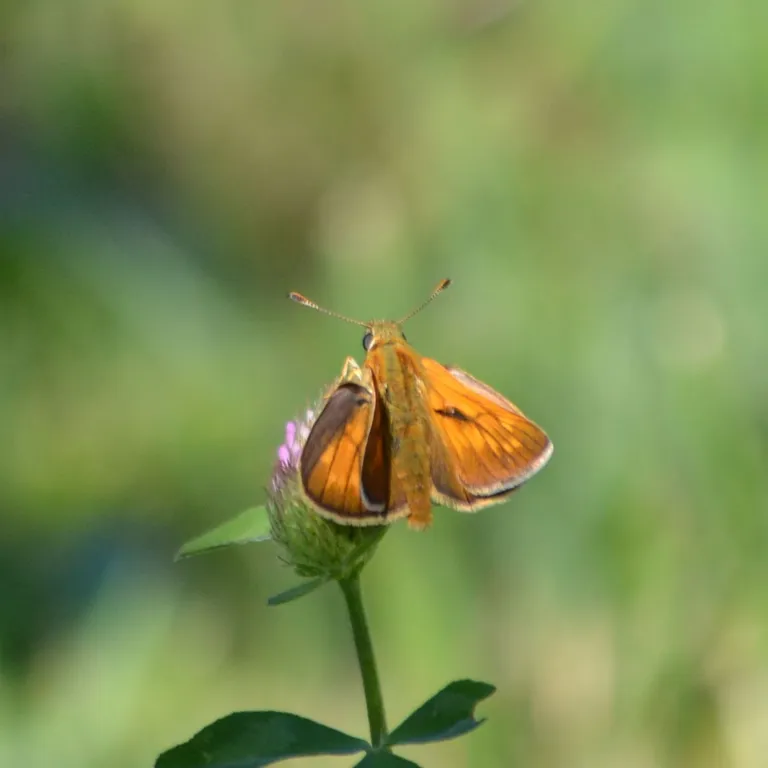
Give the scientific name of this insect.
Ochlodes sylvanus (also Ochlodes venata)
